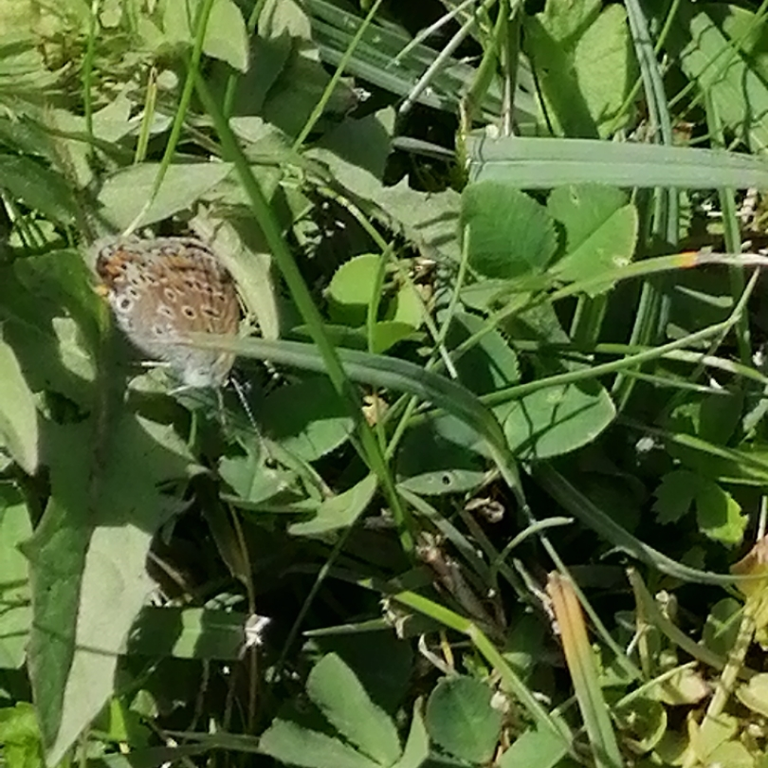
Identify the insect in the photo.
Polyommatus icarus
